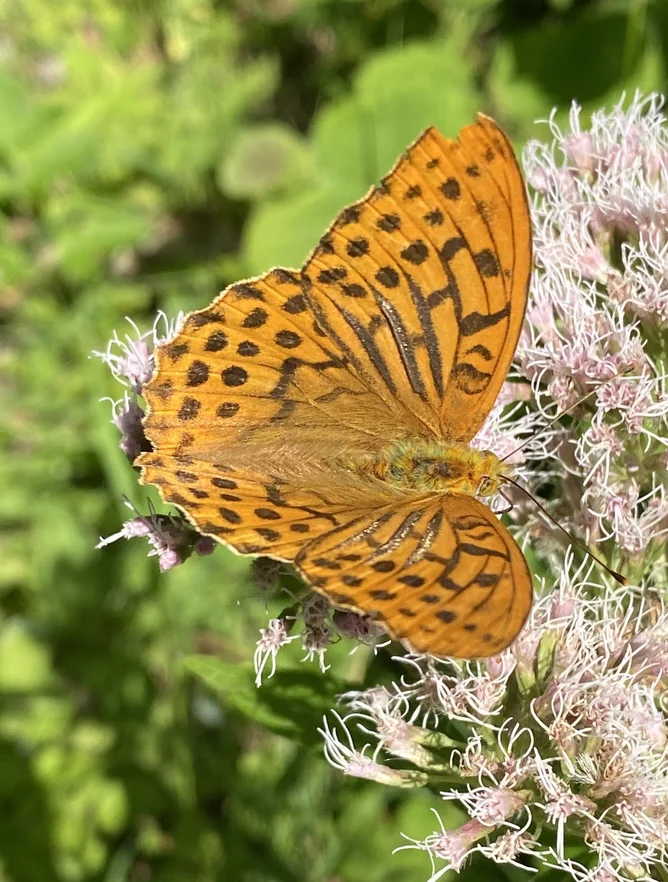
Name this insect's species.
Argynnis paphia
